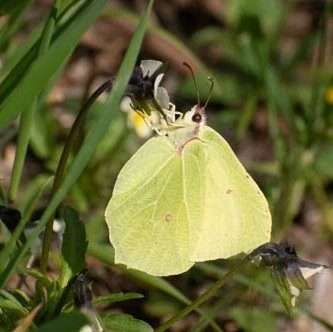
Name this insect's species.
Gonepteryx rhamni
